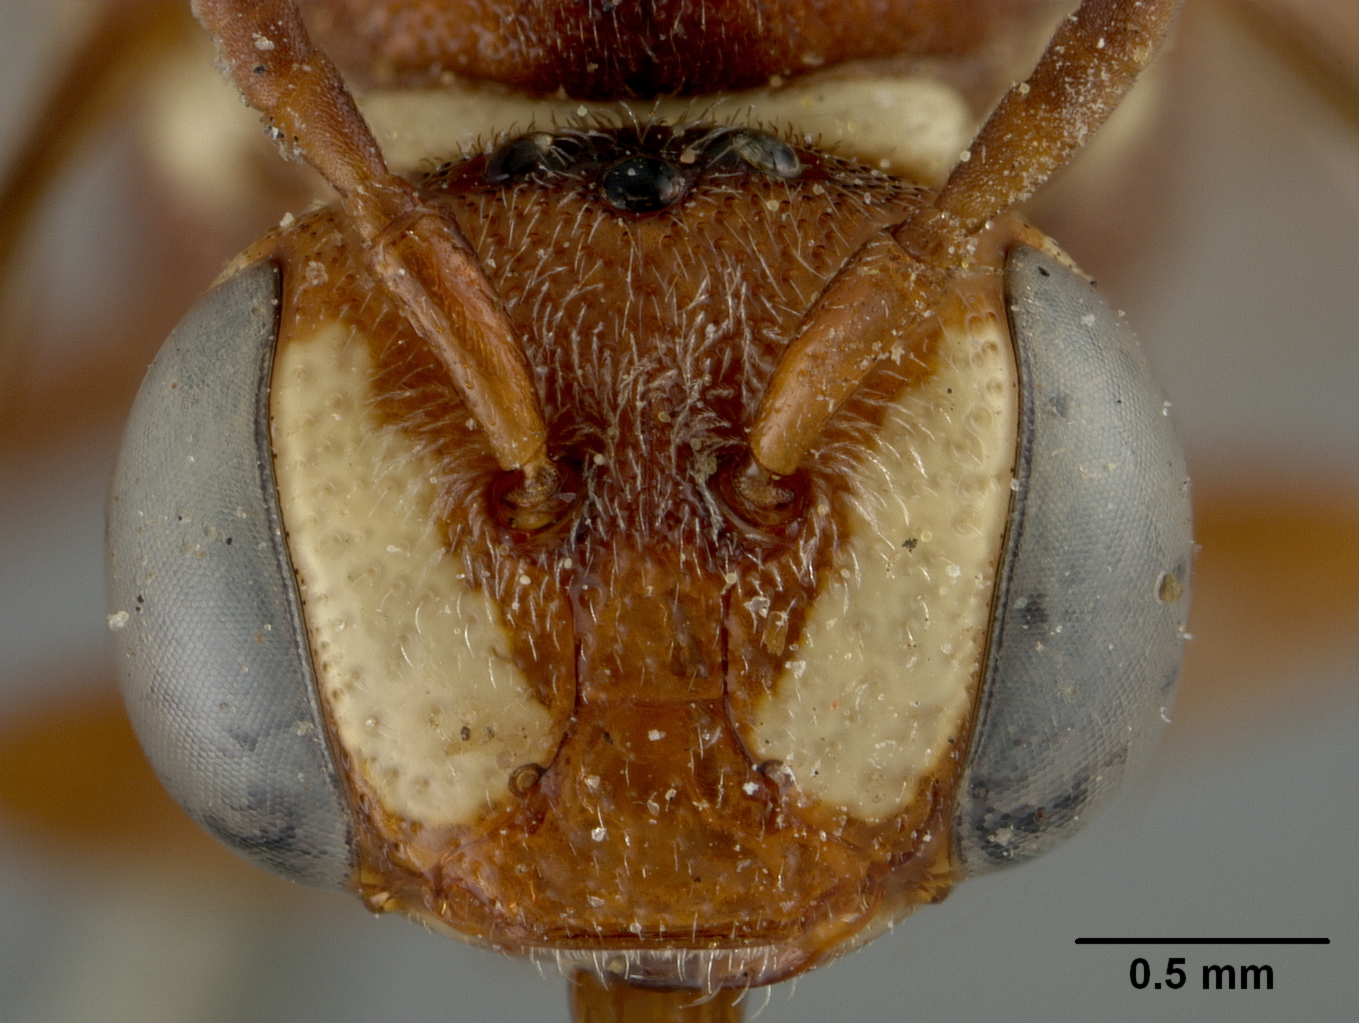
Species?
Nomada gutierreziae
